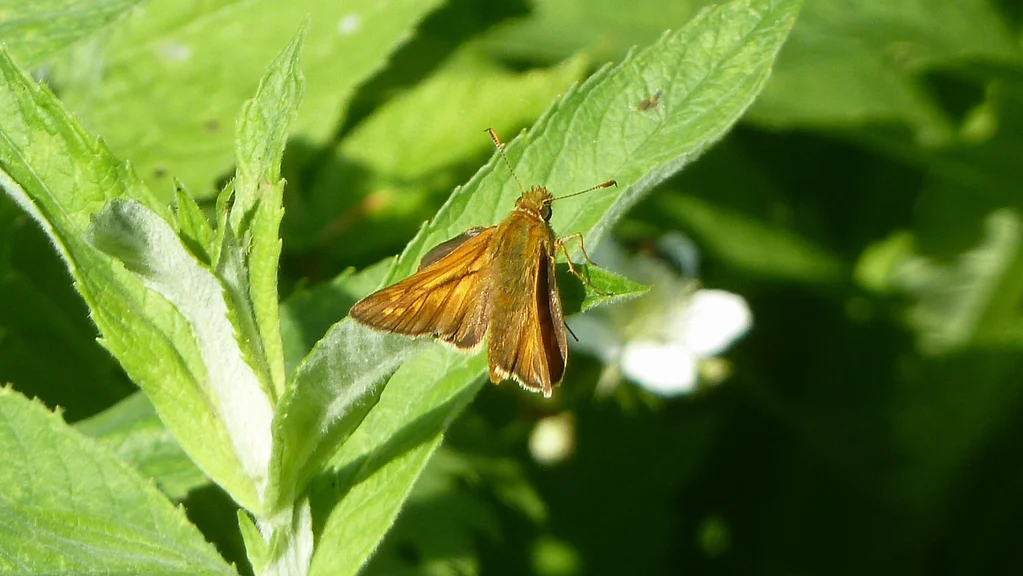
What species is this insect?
Ochlodes sylvanus (also Ochlodes venata)
